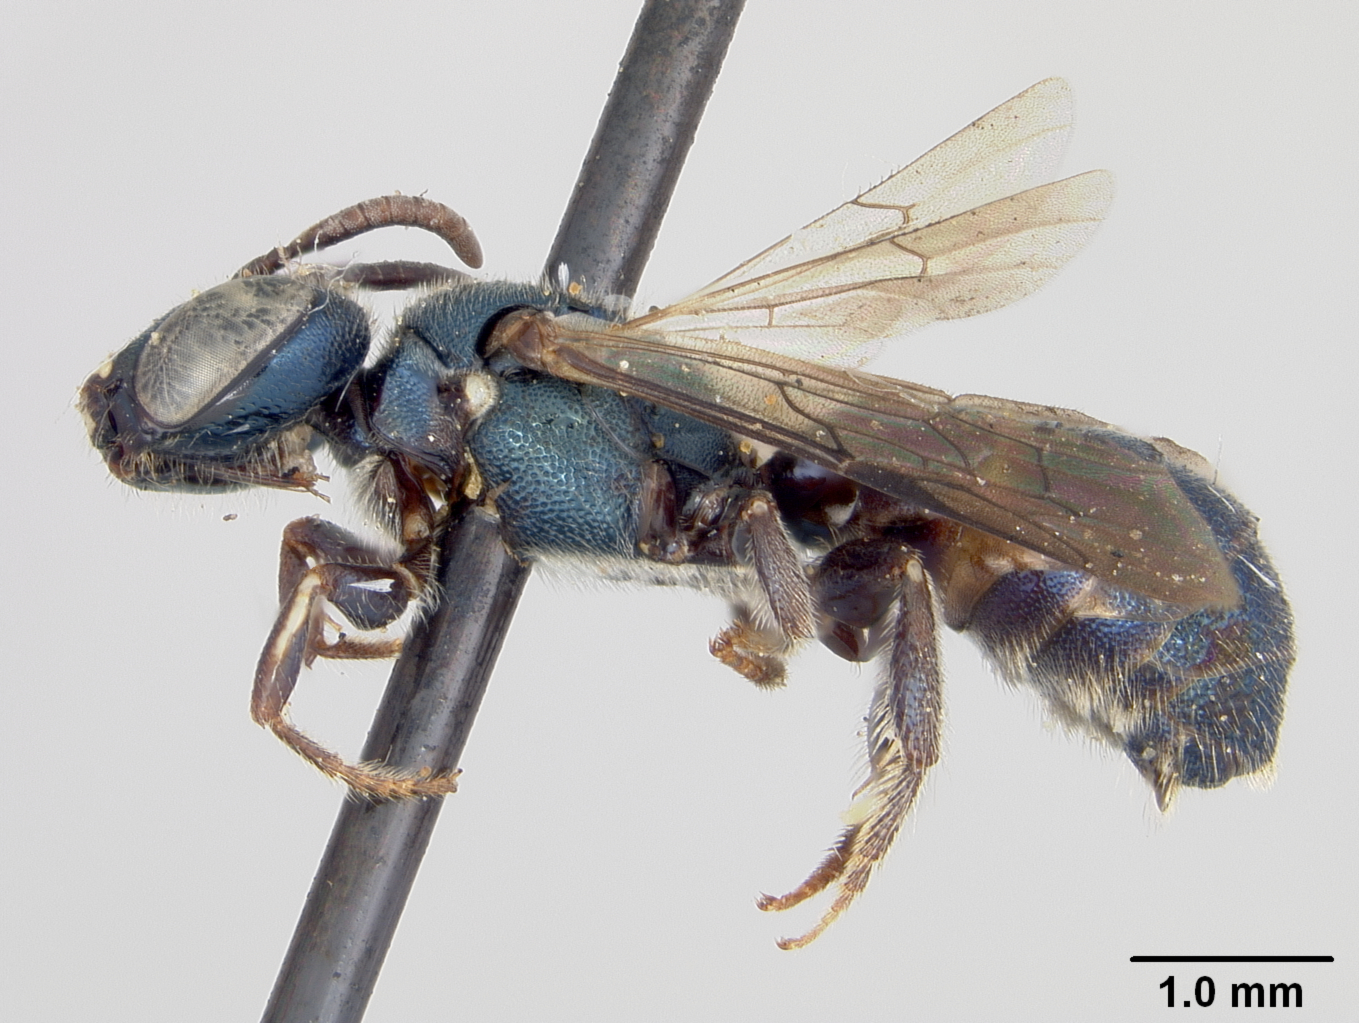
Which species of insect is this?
Ceratina dupla
